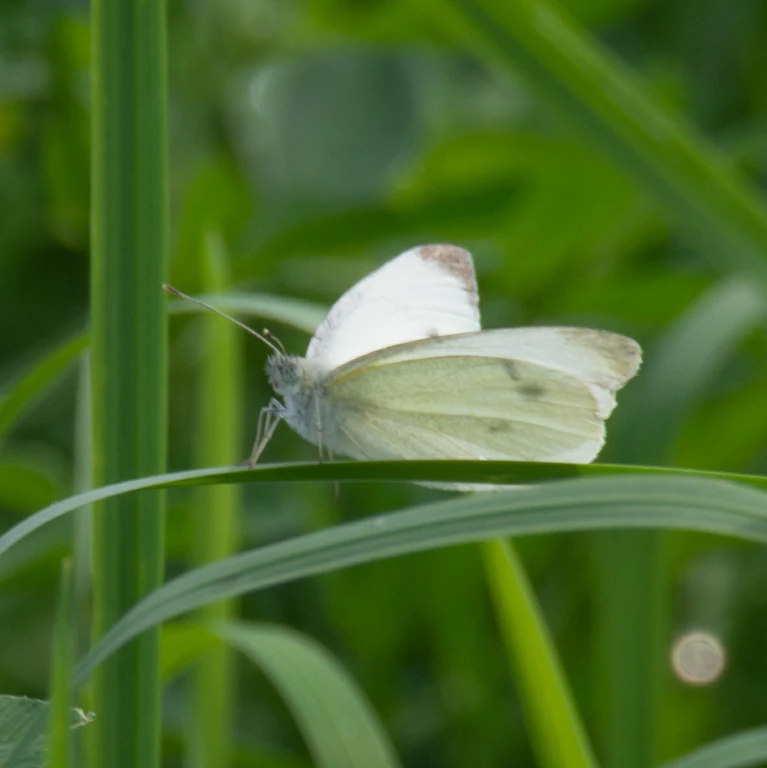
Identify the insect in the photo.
Pieris rapae
